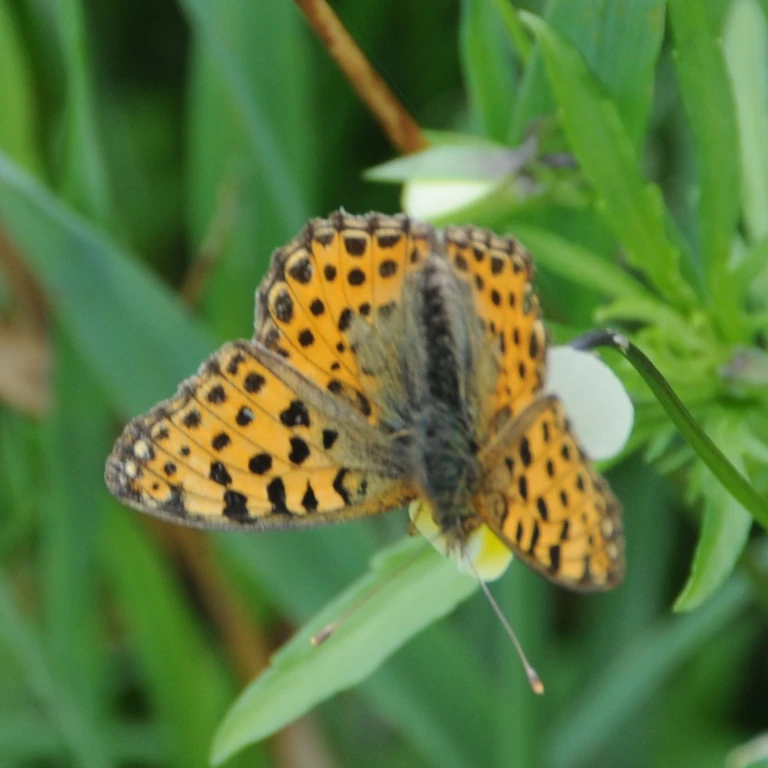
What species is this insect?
Issoria lathonia
